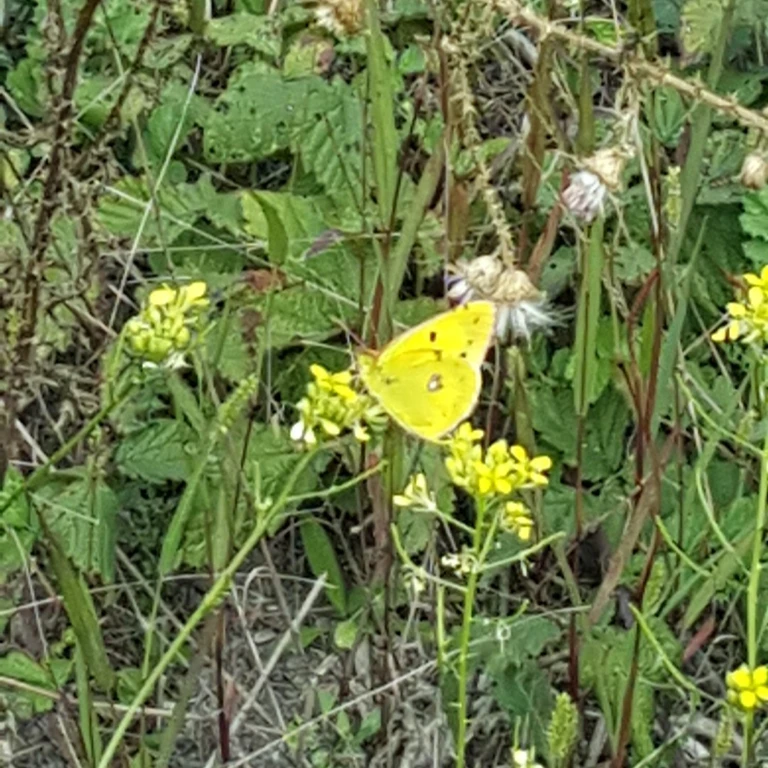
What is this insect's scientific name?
Colias croceus
